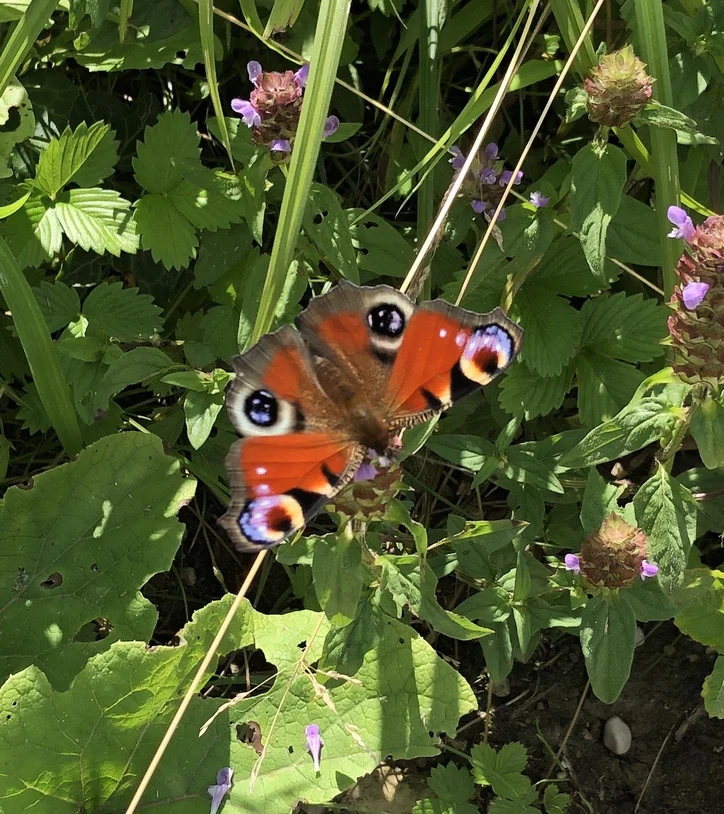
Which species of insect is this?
Aglais io
